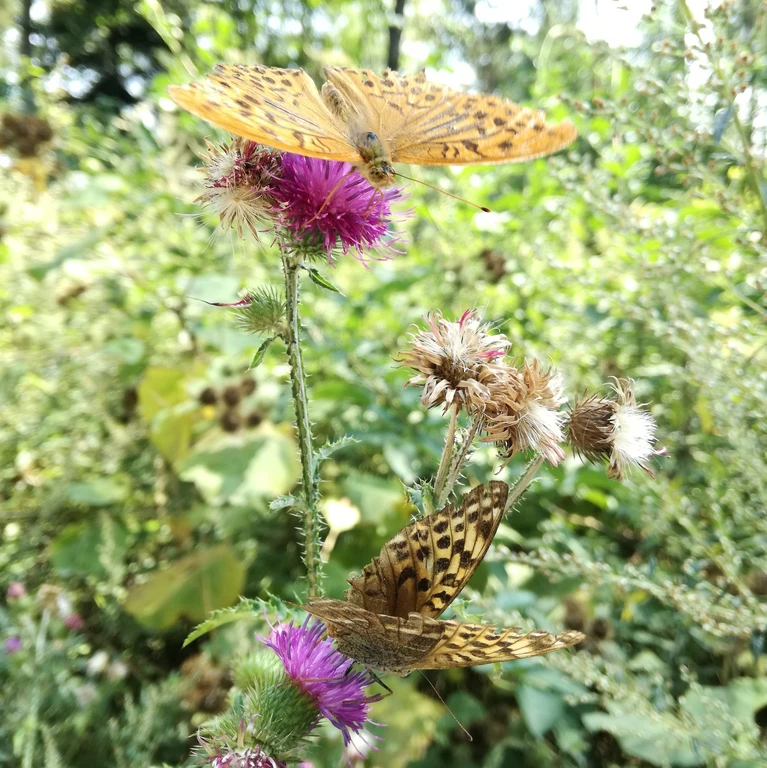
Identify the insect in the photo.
Argynnis paphia
